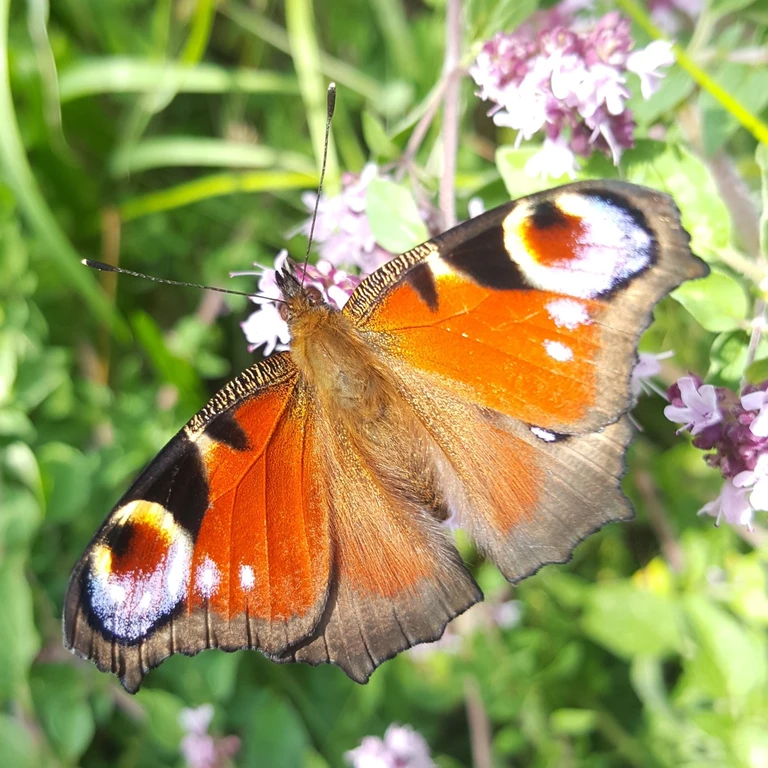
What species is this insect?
Aglais io
